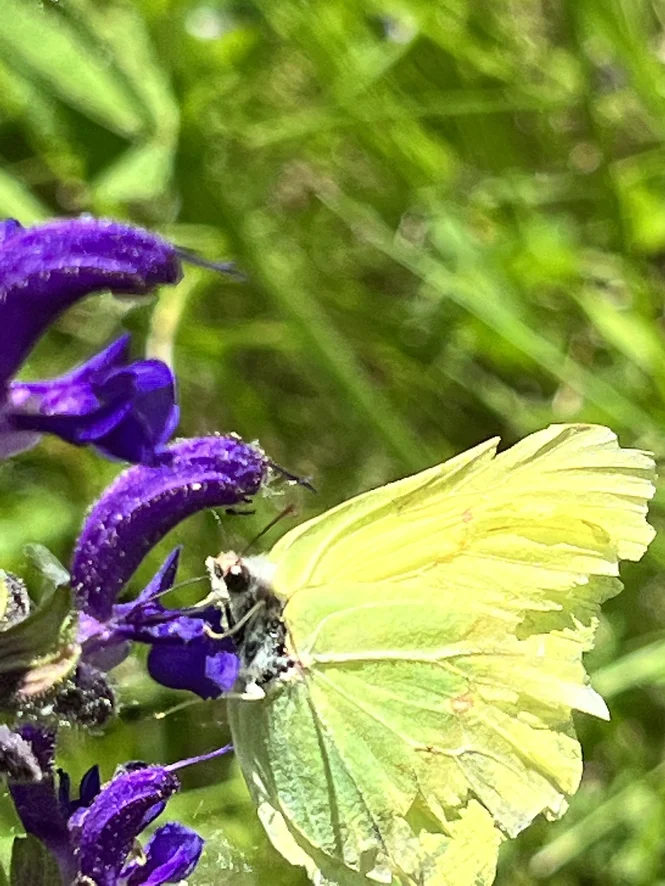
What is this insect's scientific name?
Gonepteryx rhamni
